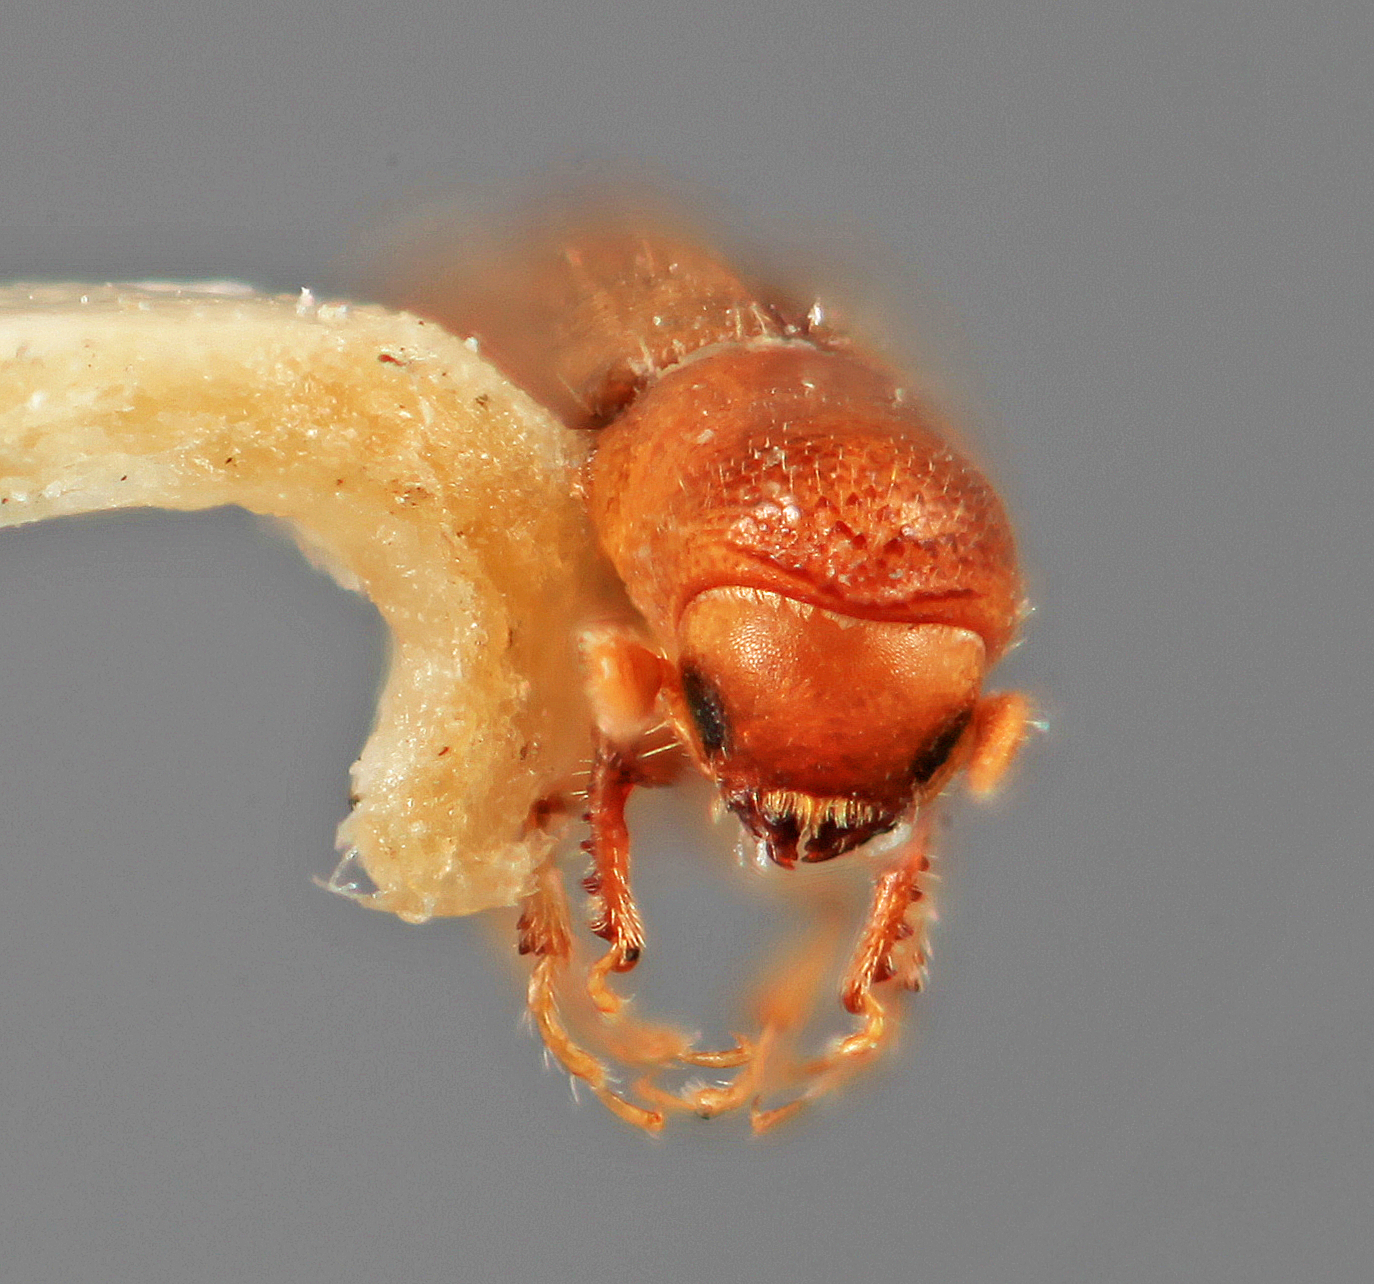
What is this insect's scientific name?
Amphicranus parilis
